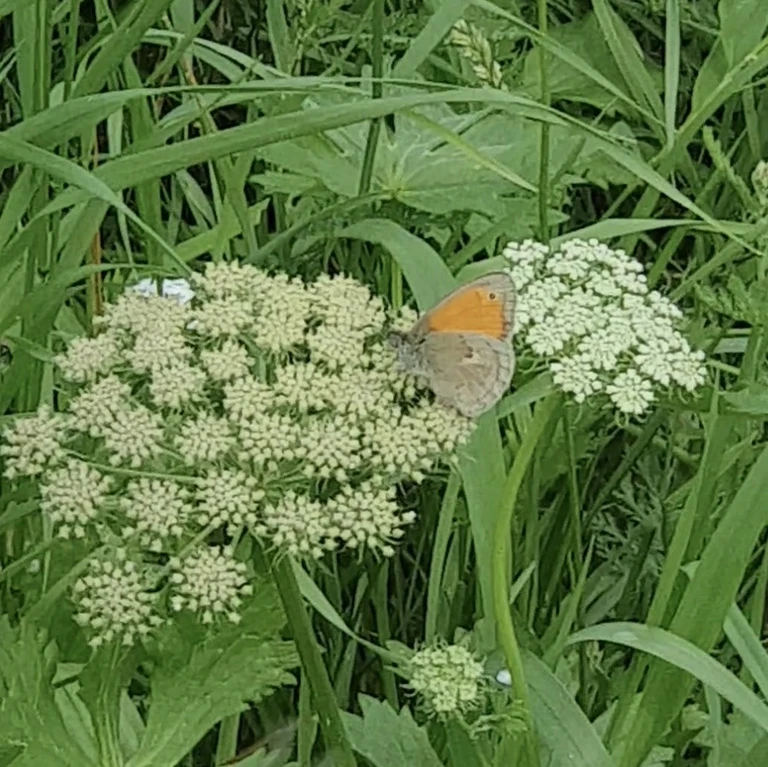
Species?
Coenonympha pamphilus
